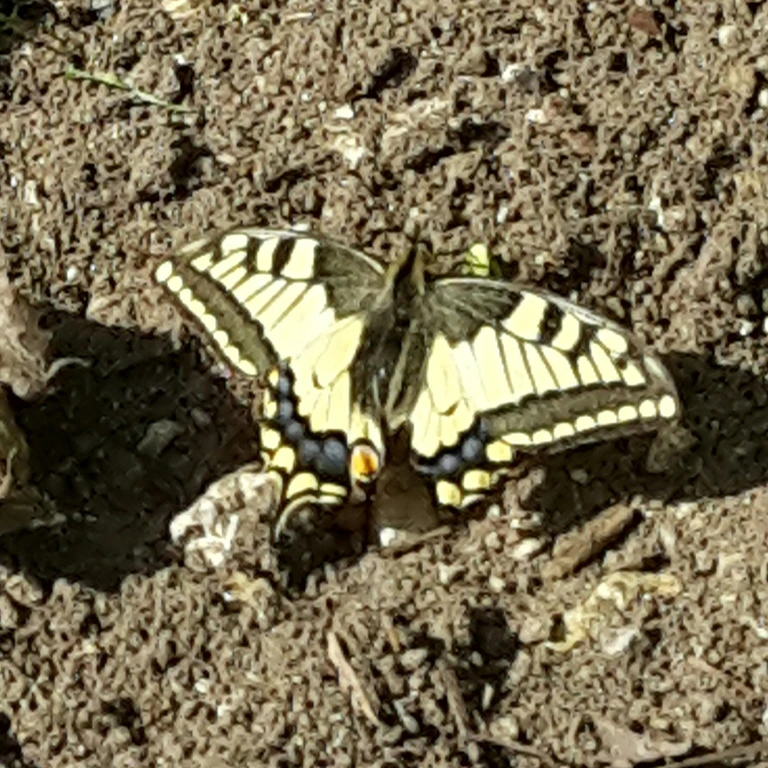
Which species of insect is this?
Papilio machaon
